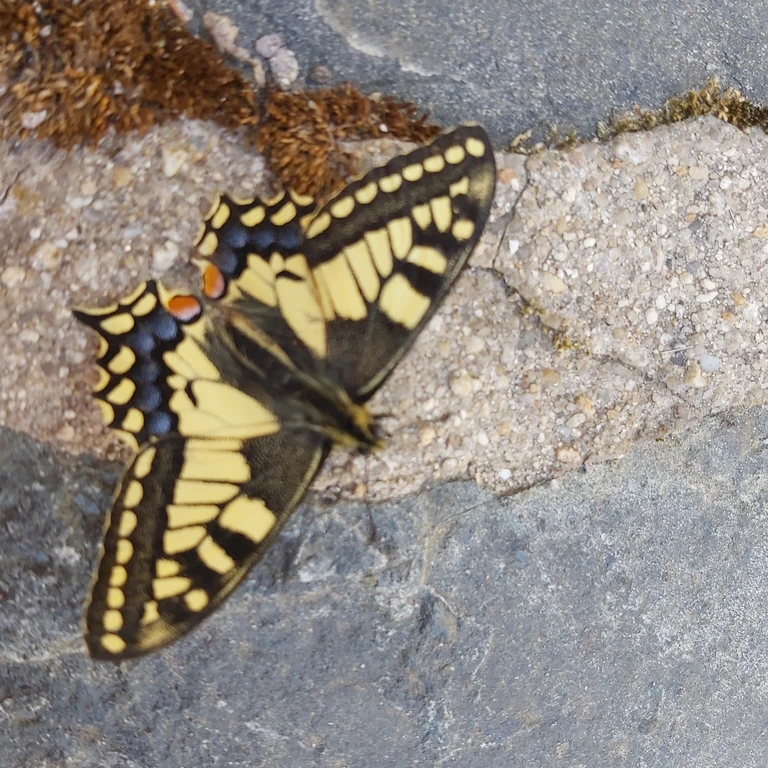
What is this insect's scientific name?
Papilio machaon
